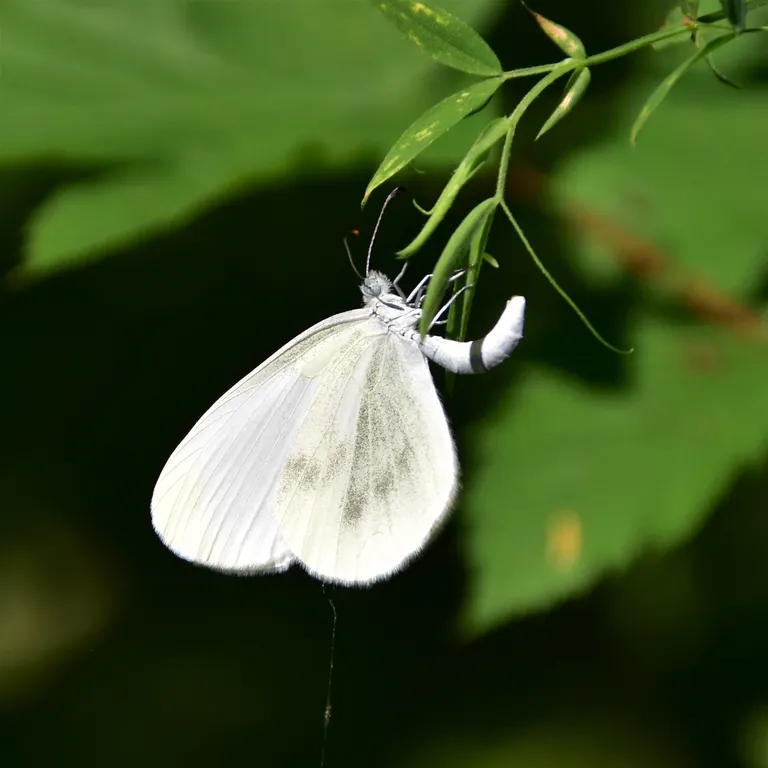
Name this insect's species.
Leptidea sinapis/juvernica
